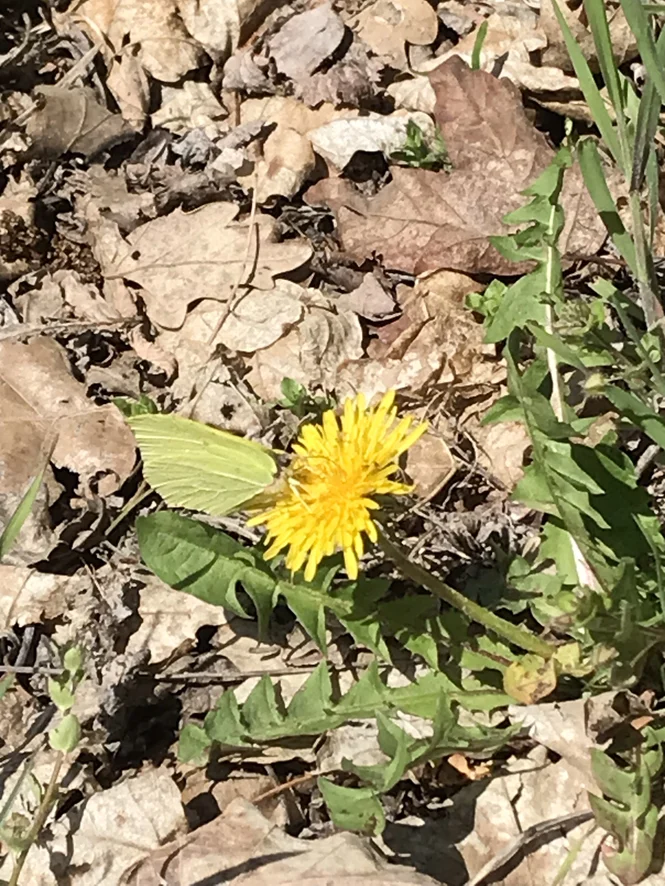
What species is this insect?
Gonepteryx rhamni
